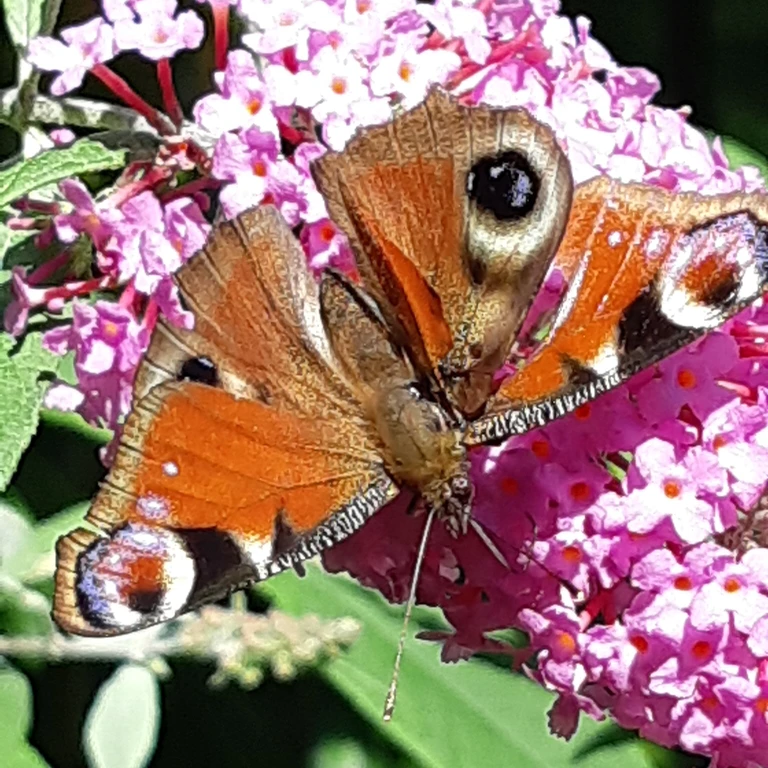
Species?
Aglais io
